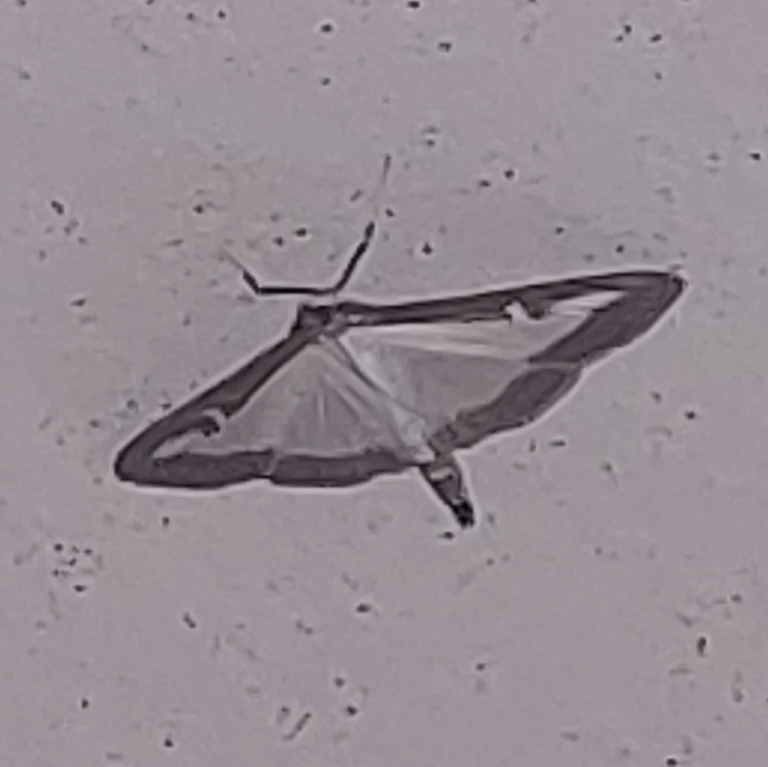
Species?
Cydalima perspectalis
